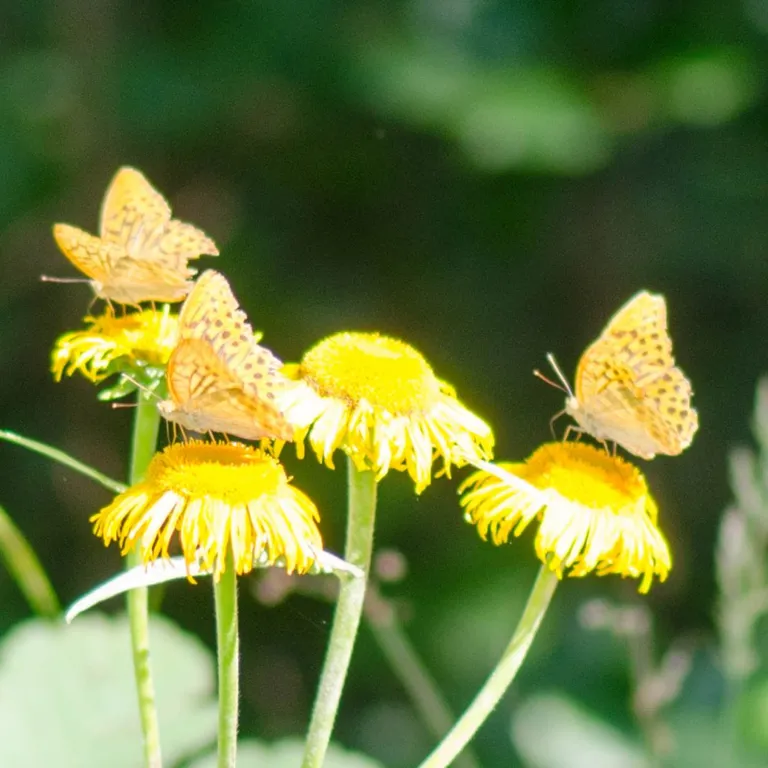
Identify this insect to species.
Argynnis paphia
